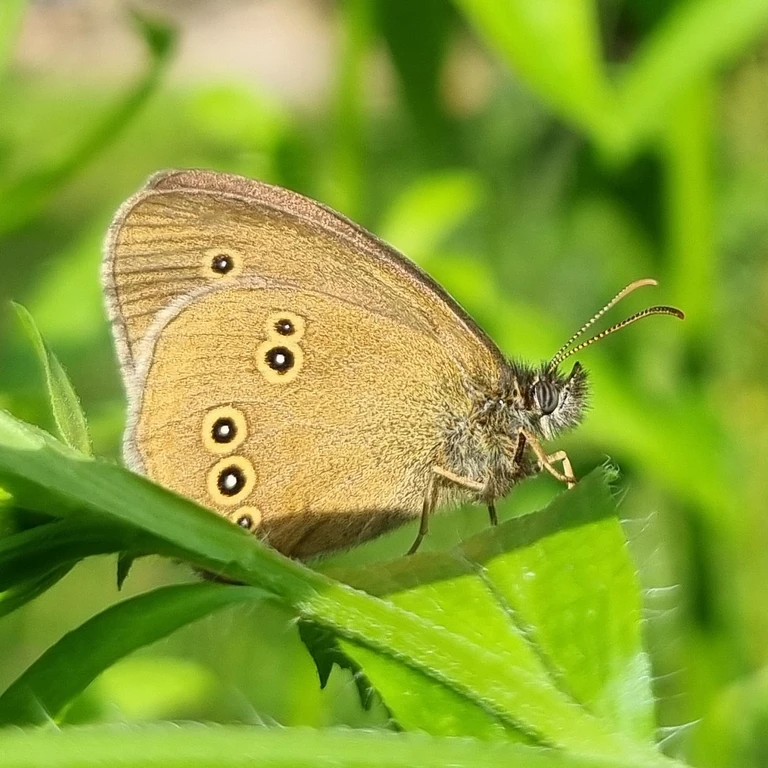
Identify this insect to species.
Aphantopus hyperantus
